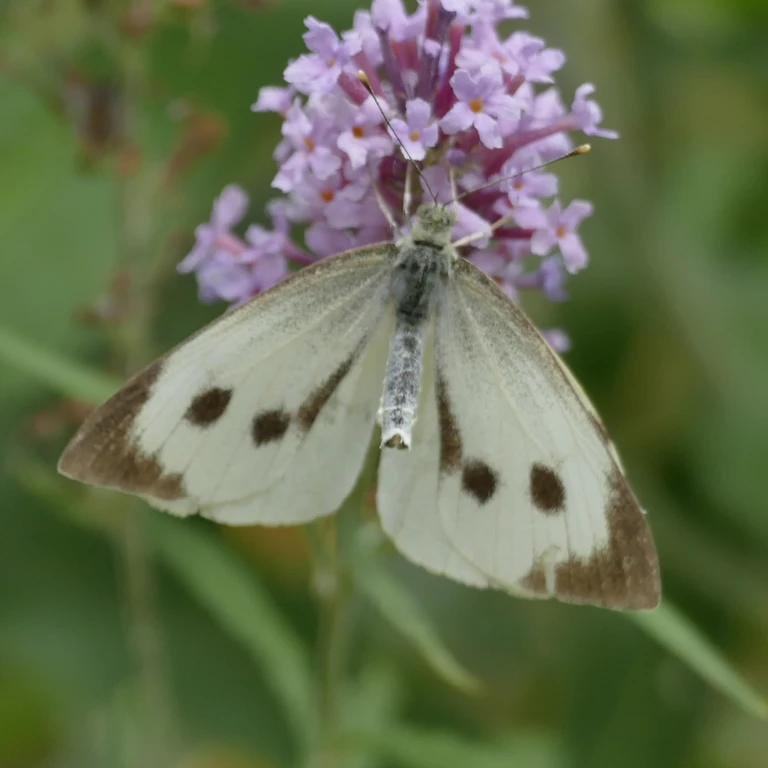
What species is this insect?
Pieris brassicae
